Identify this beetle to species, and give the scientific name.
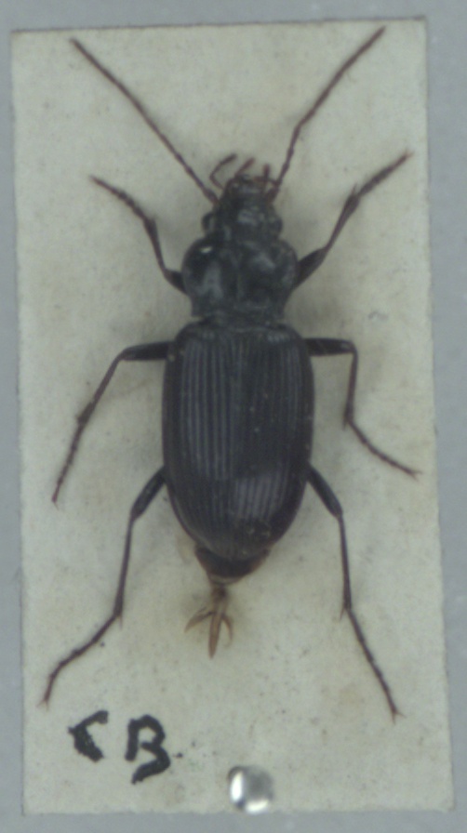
Nebria brevicollis
